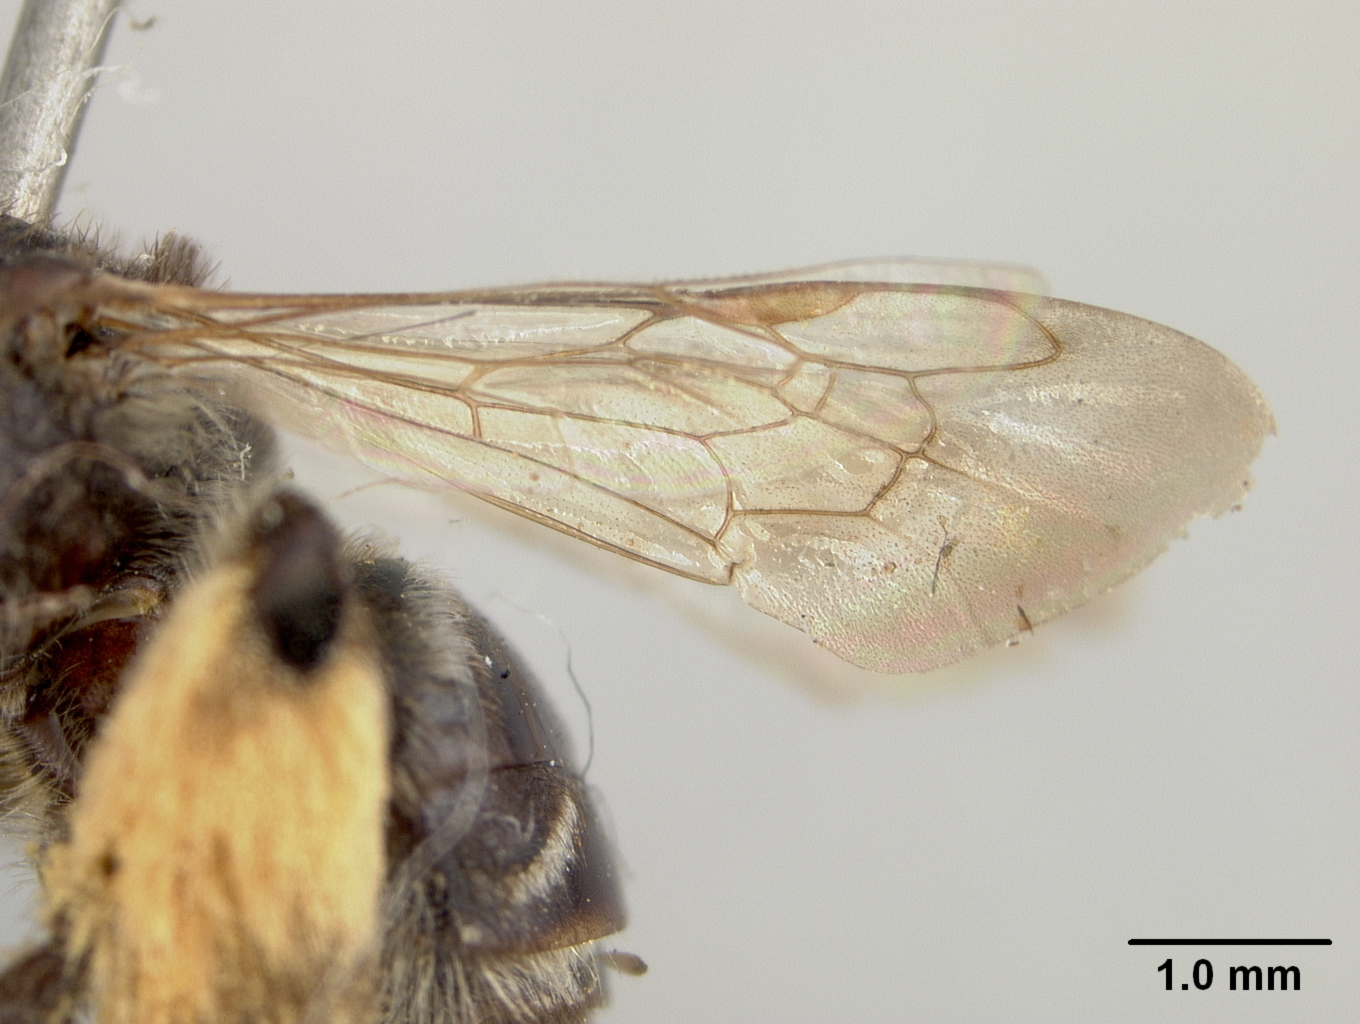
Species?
Exomalopsis zexmeniae
